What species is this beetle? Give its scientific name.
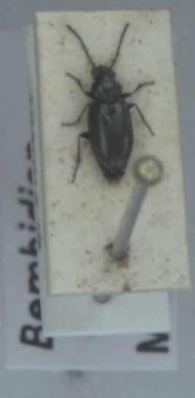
Bembidion aeneum
